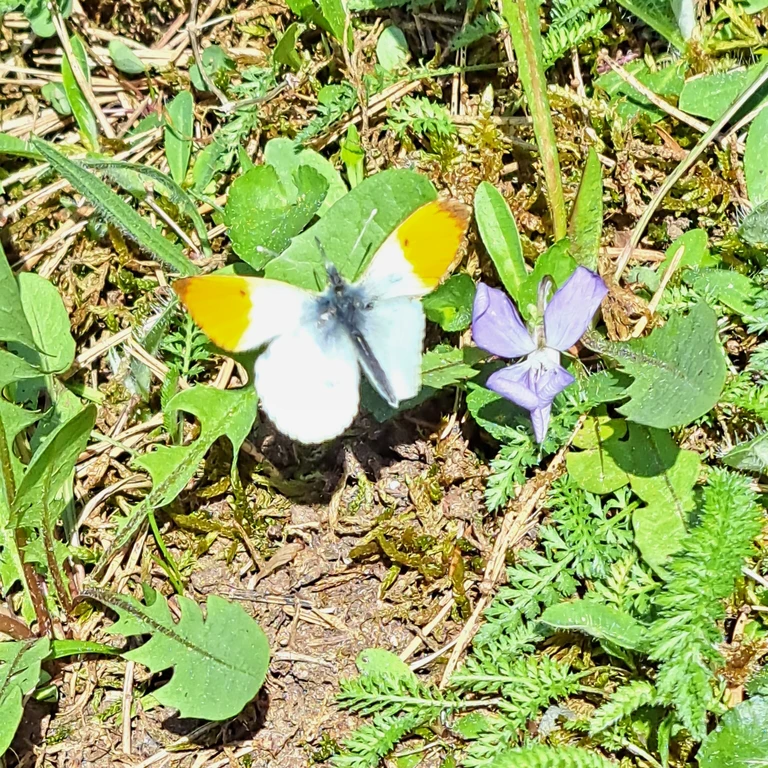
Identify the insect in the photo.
Anthocharis cardamines
